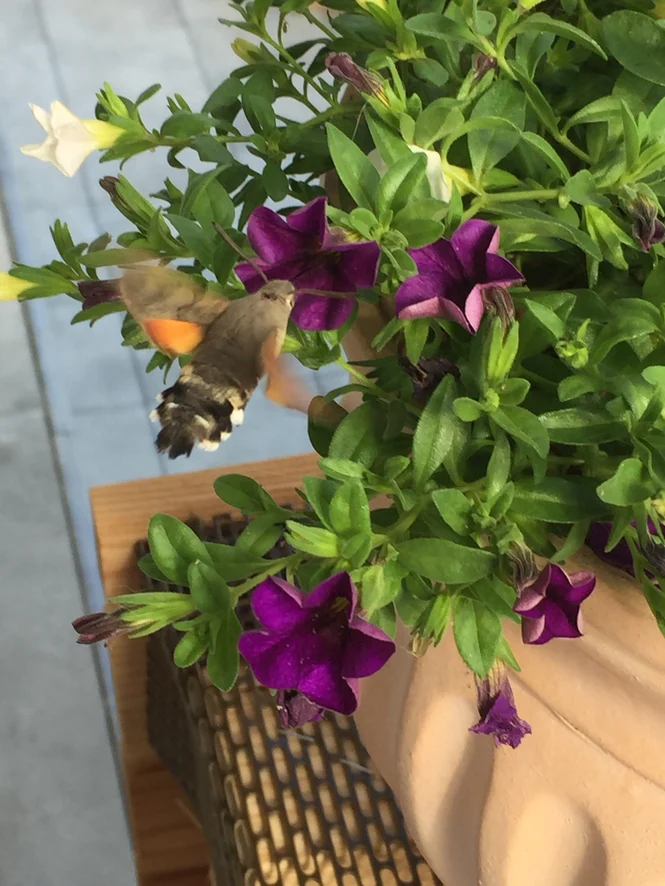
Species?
Macroglossum stellatarum
